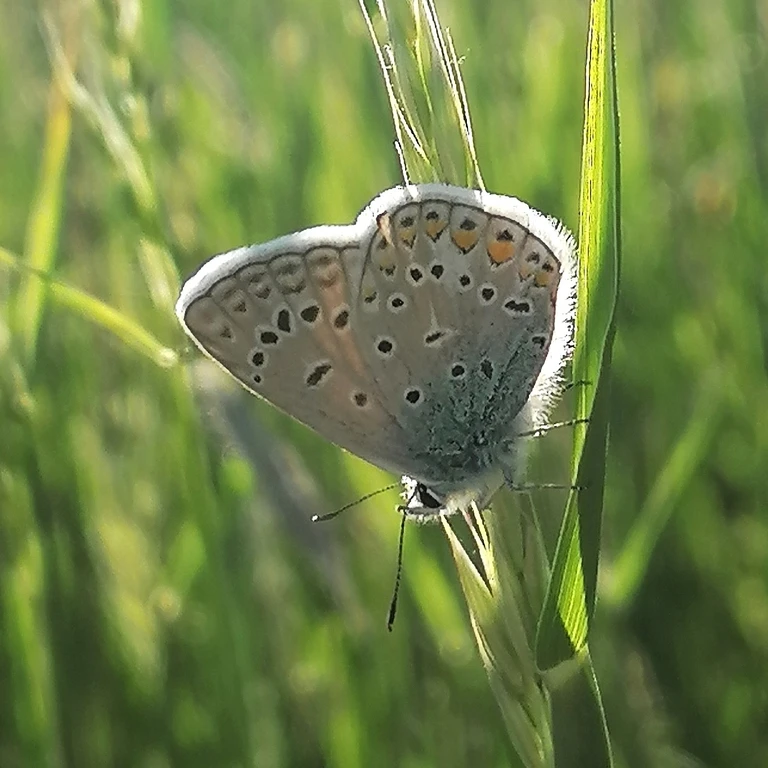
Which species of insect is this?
Polyommatus icarus
